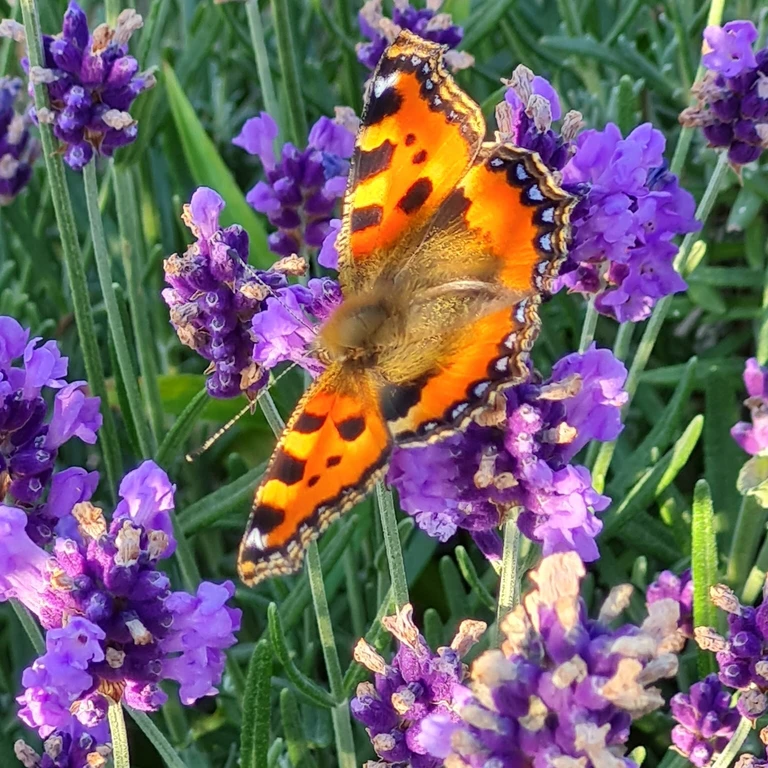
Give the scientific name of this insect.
Aglais urticae
